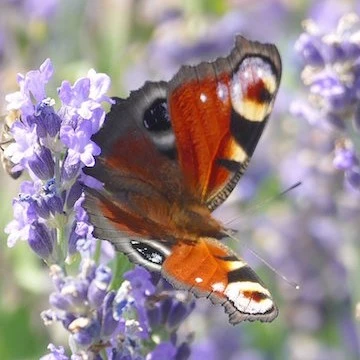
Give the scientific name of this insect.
Aglais io
